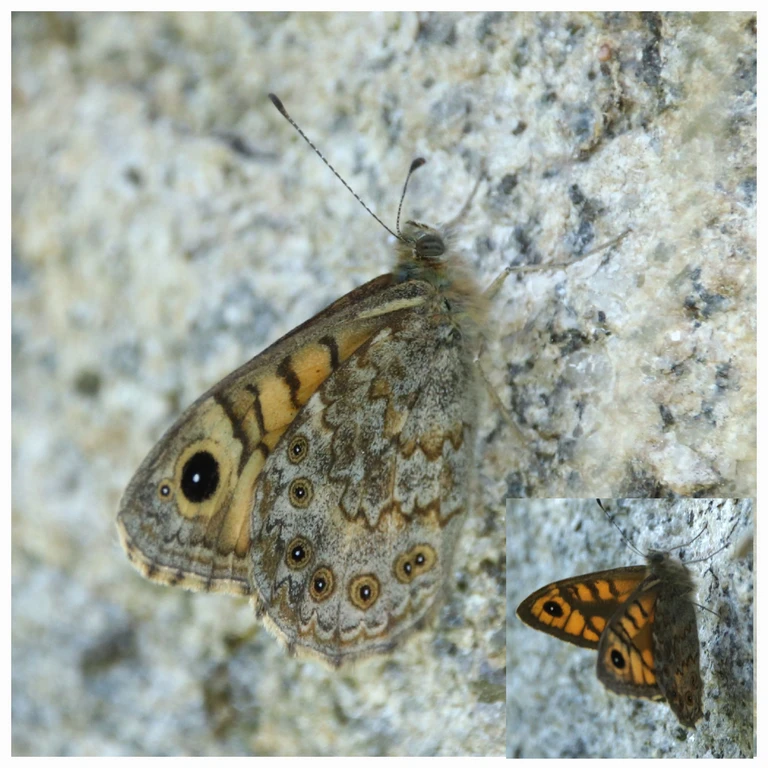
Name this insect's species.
Lasiommata megera (also Pararge megera)
